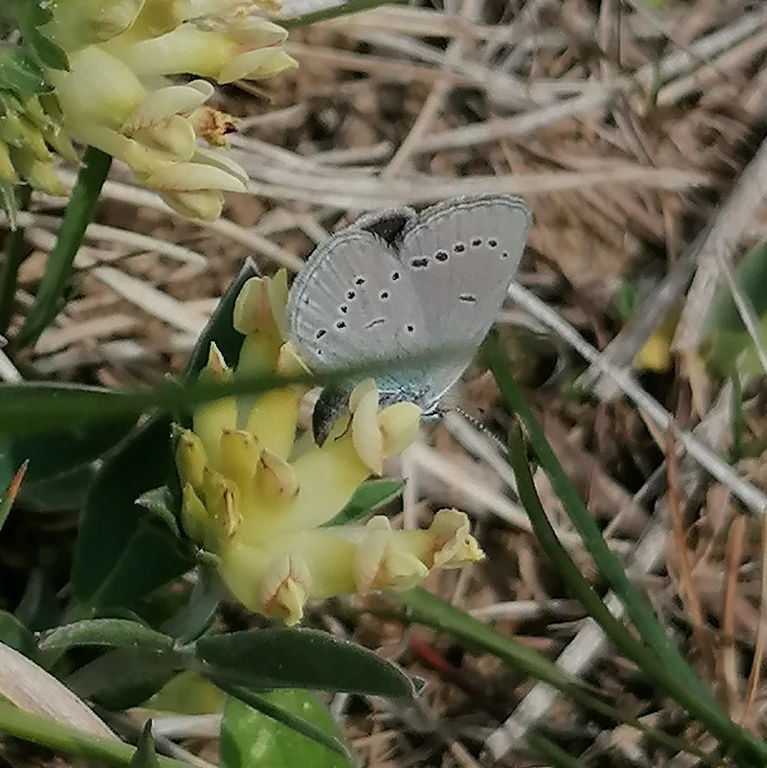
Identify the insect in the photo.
Cupido minimus
